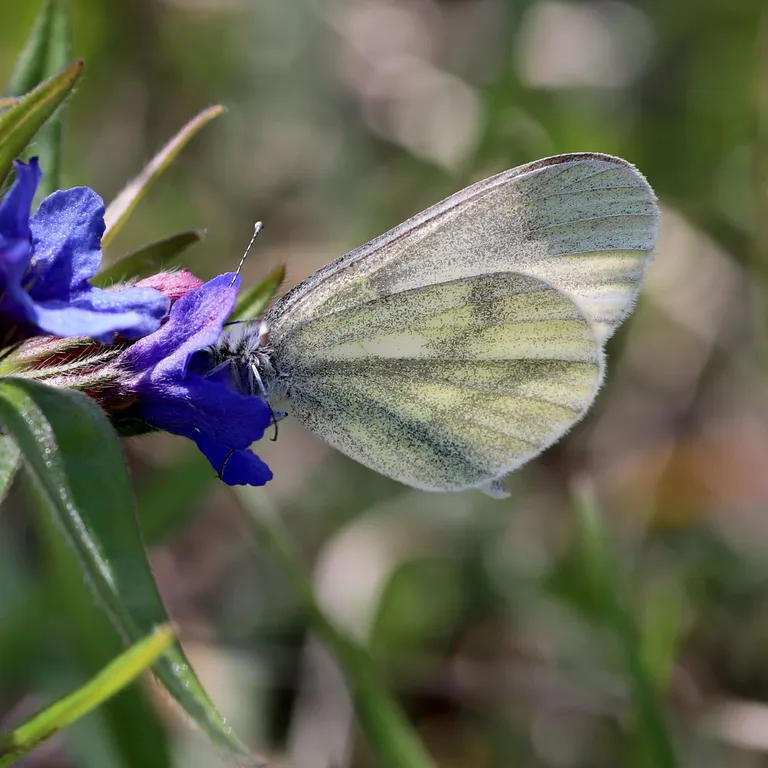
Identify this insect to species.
Leptidea sinapis/juvernica
